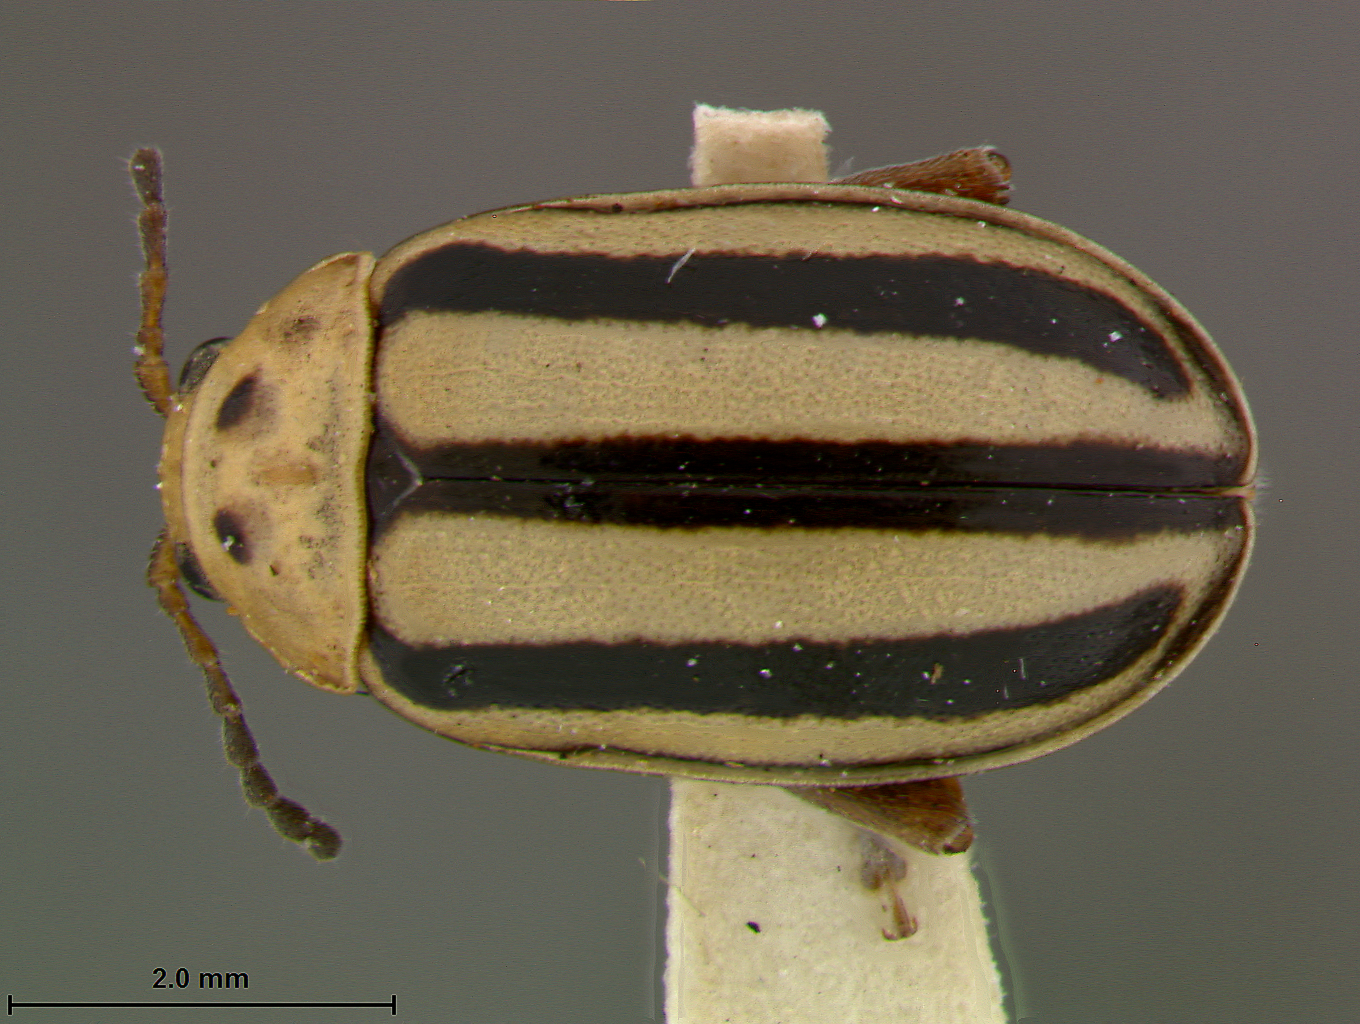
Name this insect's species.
Disonycha alabamae
